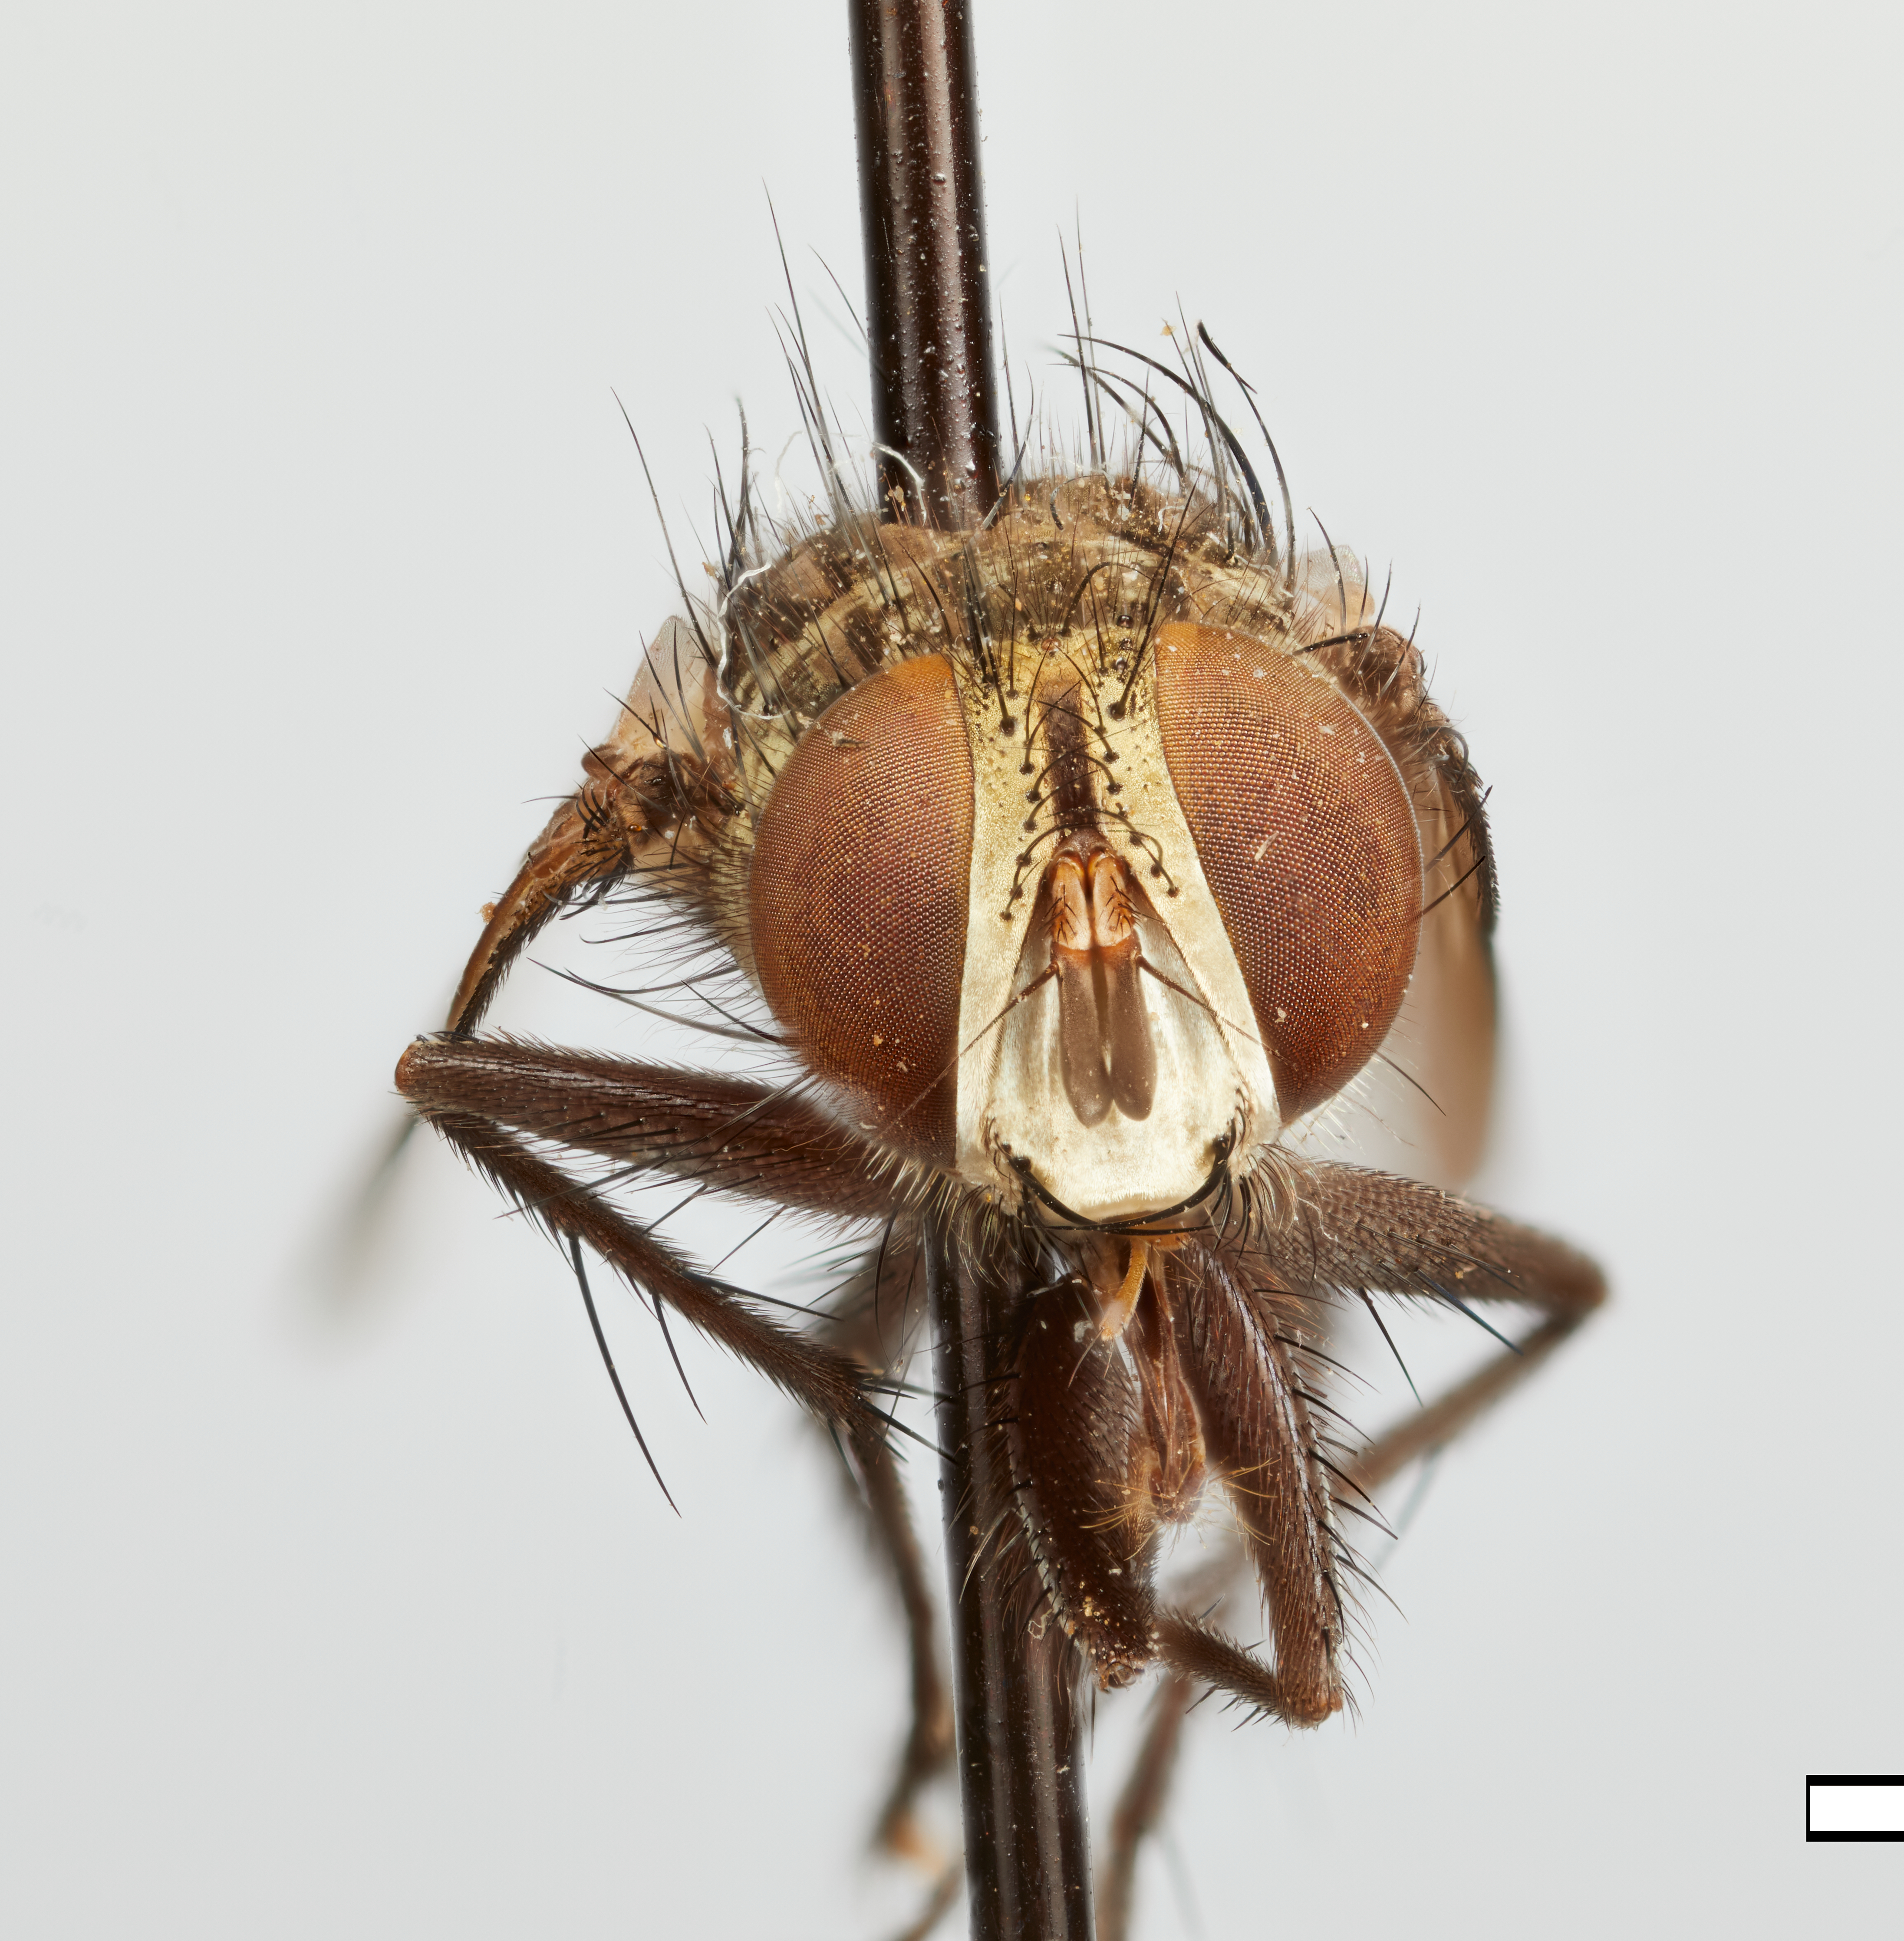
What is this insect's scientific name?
Thelairophasia transita
